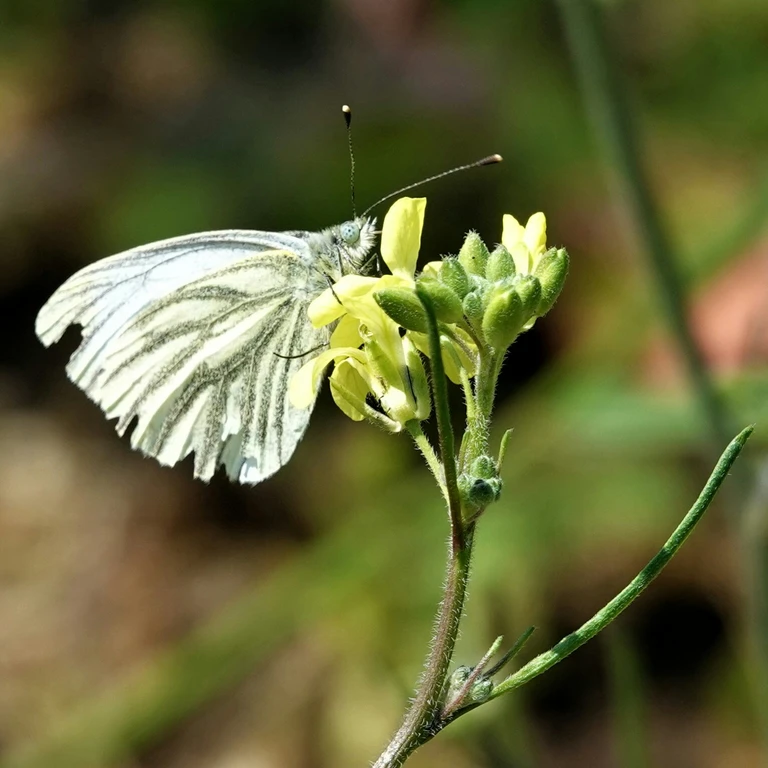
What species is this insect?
Pieris napi
